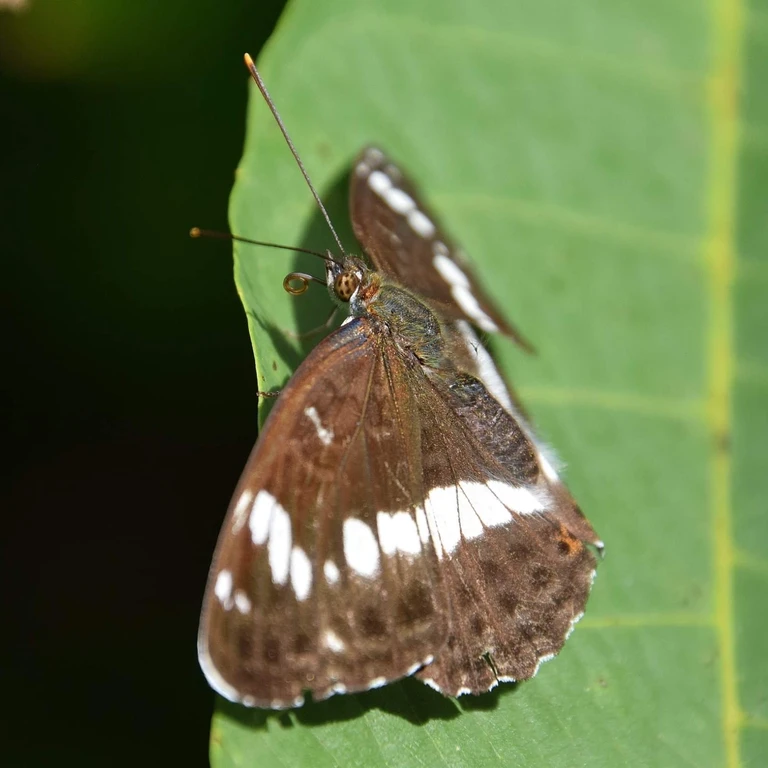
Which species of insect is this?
Limenitis camilla (also Ladoga camilla)
